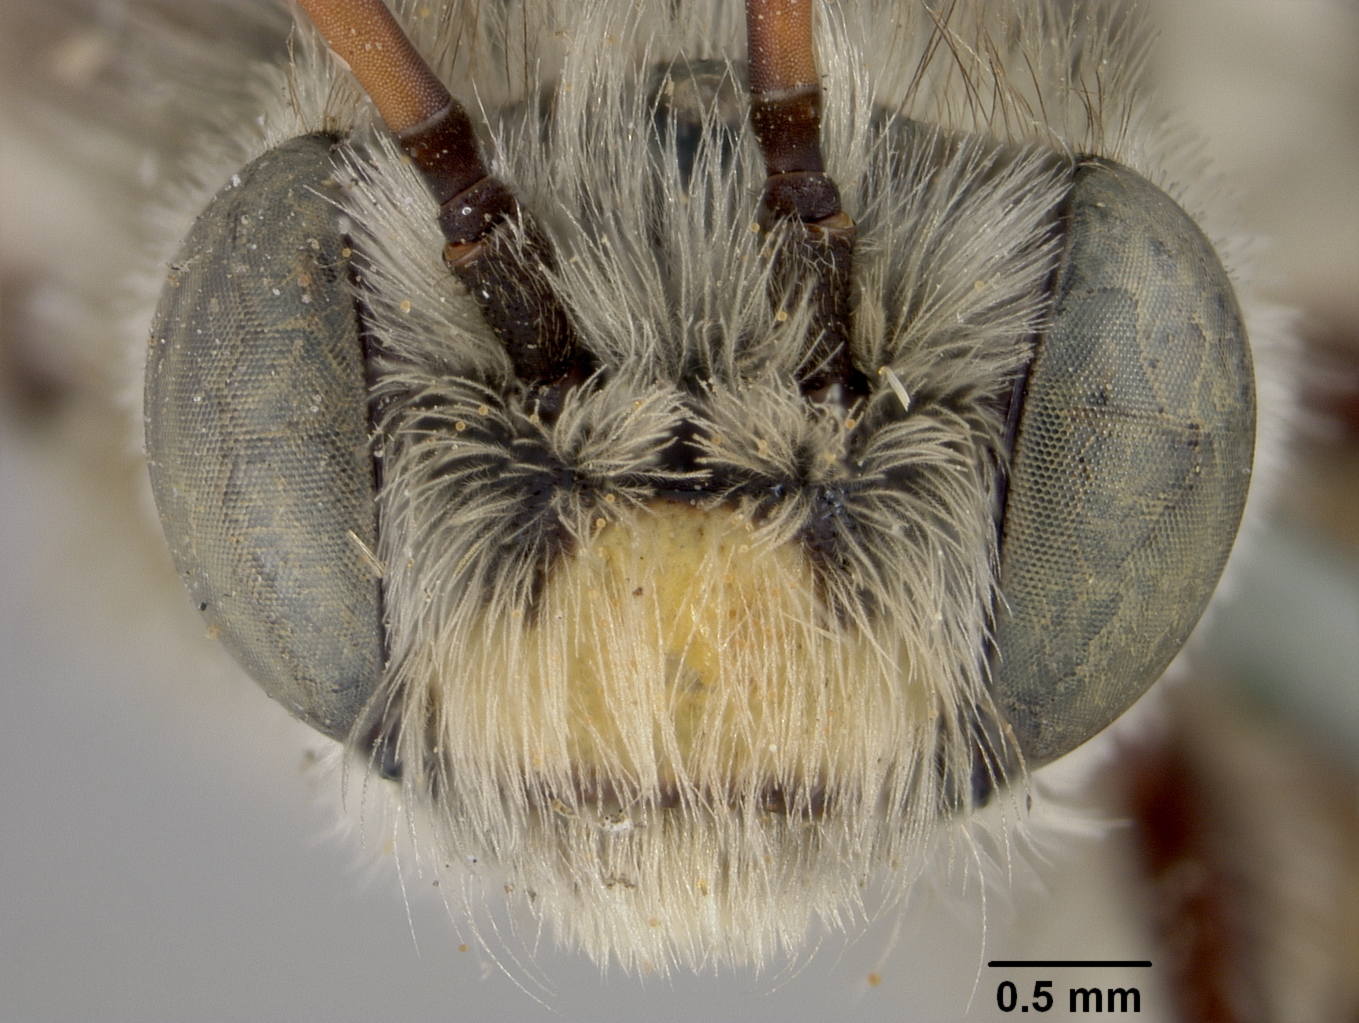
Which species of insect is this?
Melissodes grindeliae
